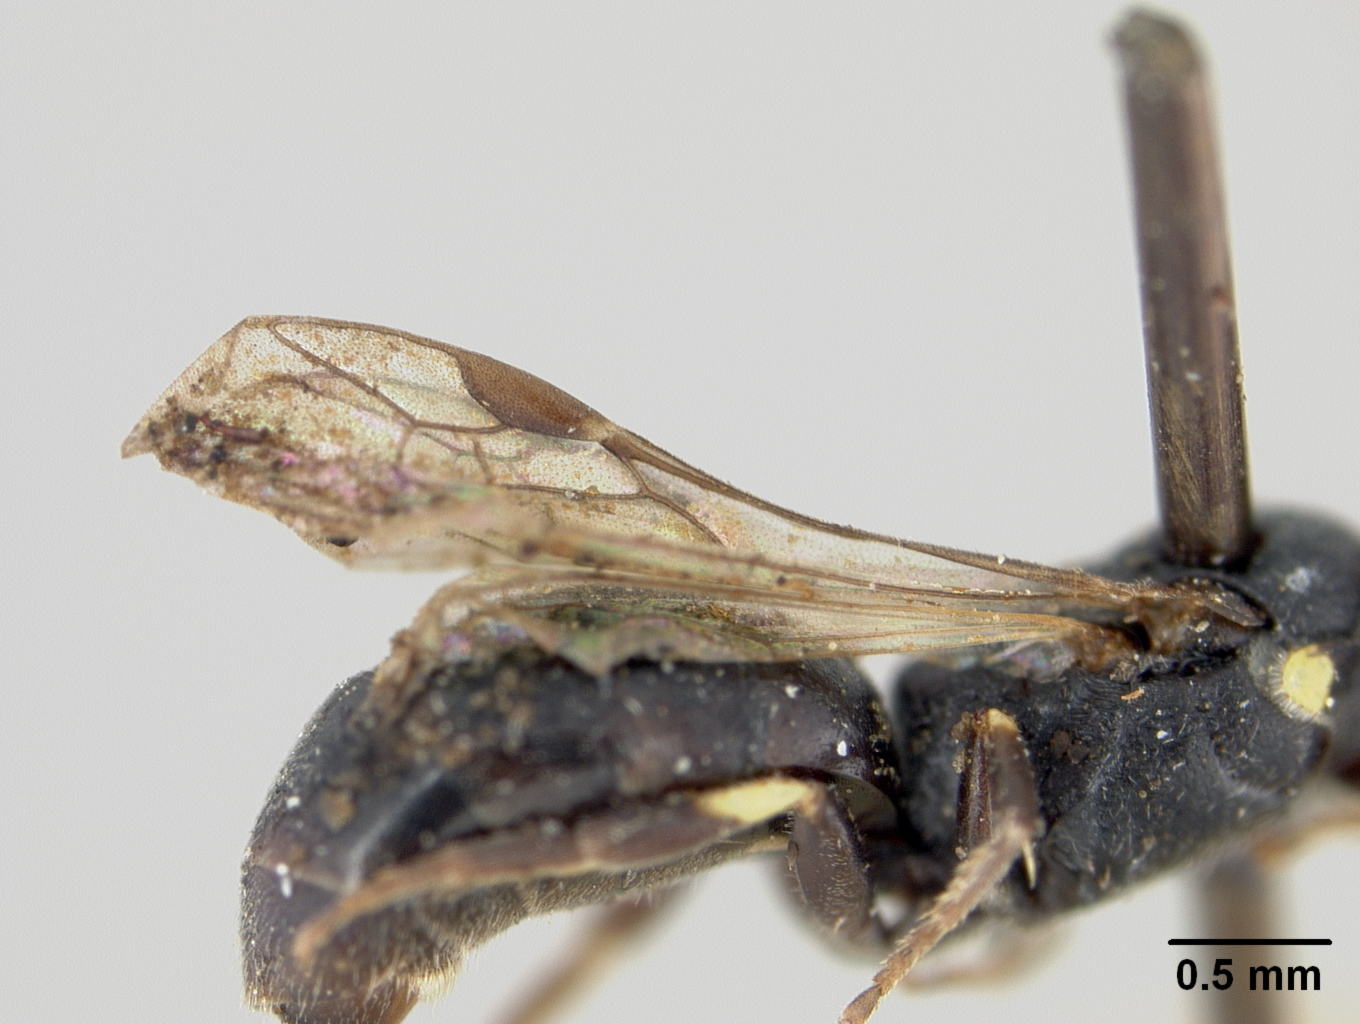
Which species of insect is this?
Hylaeus hydrangeae
